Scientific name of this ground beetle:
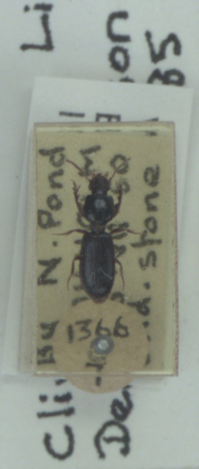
Clivina fossor
